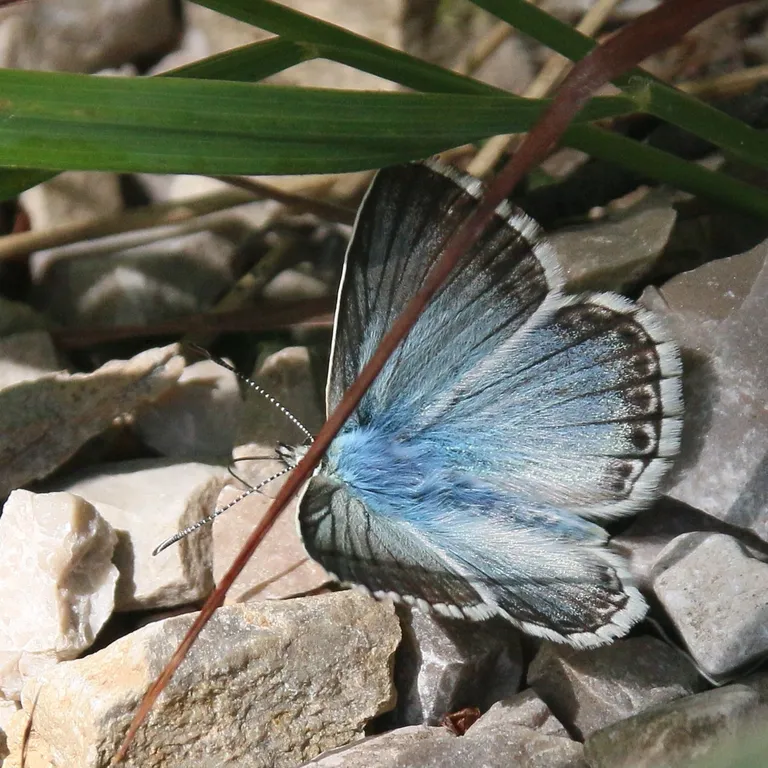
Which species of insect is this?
Lysandra coridon
